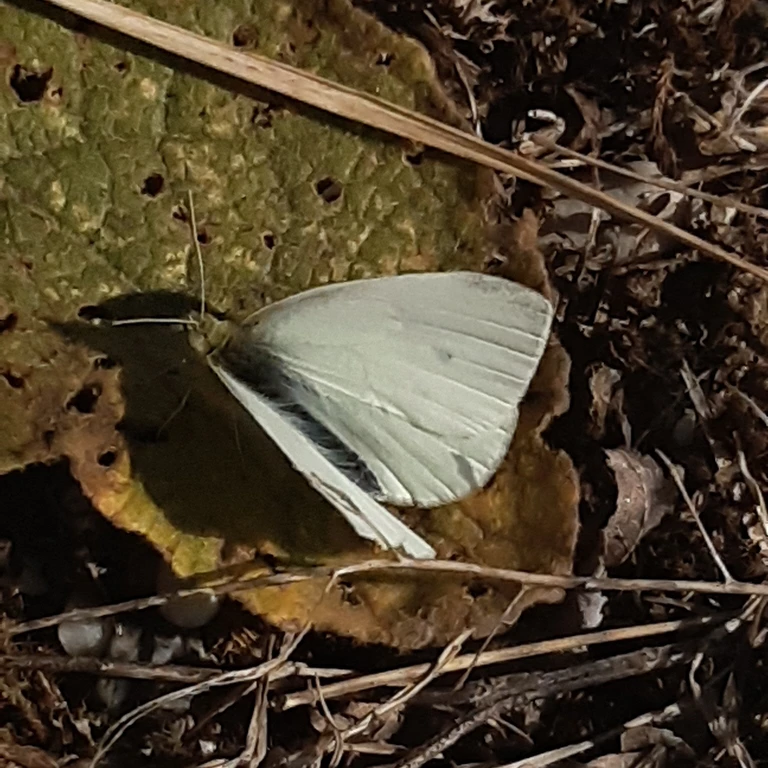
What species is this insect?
Pieris rapae
